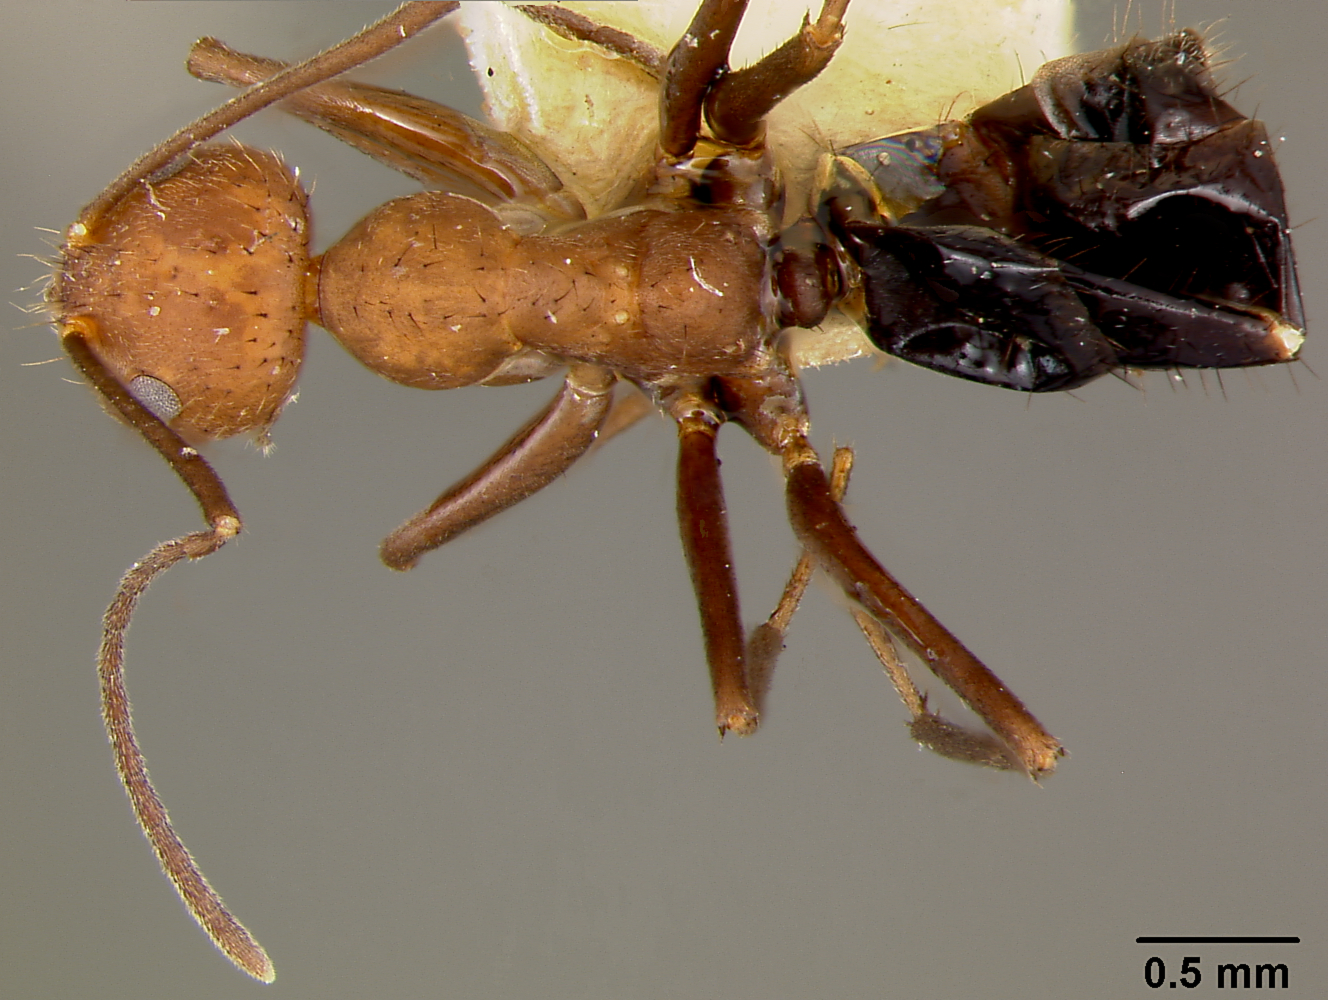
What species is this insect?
Prenolepis gibberosa
